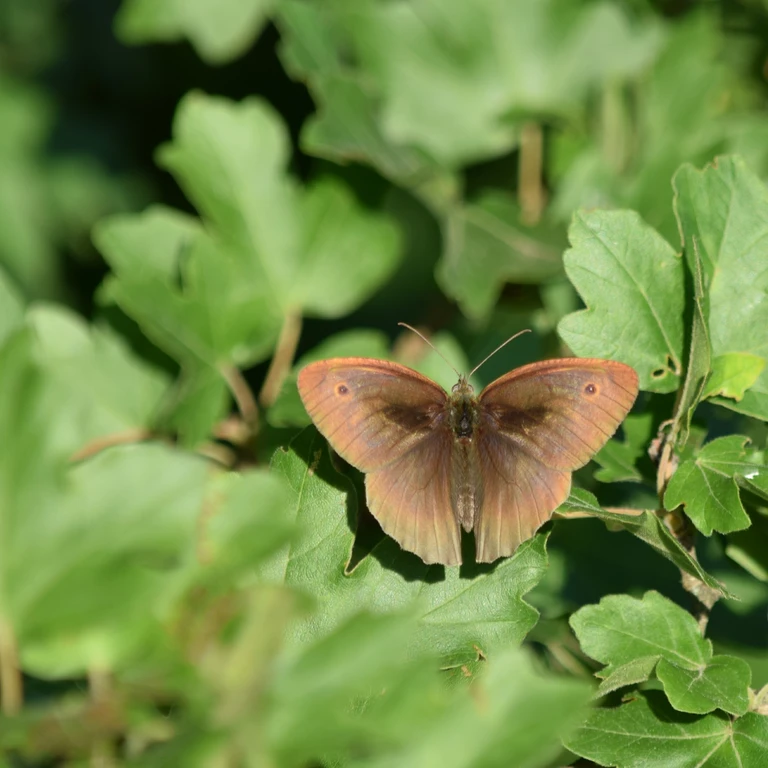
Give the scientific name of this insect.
Maniola jurtina
